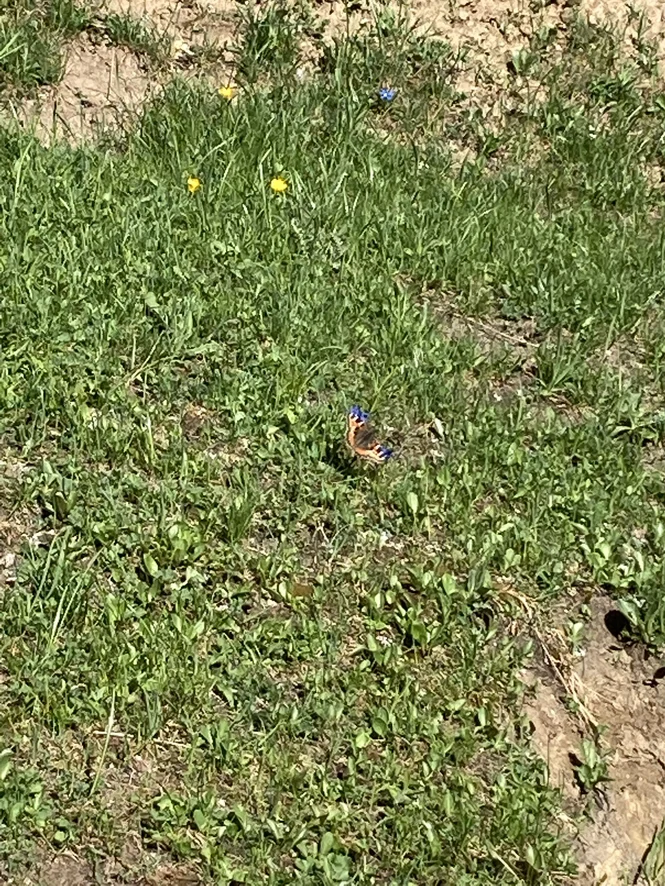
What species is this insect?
Aglais urticae
